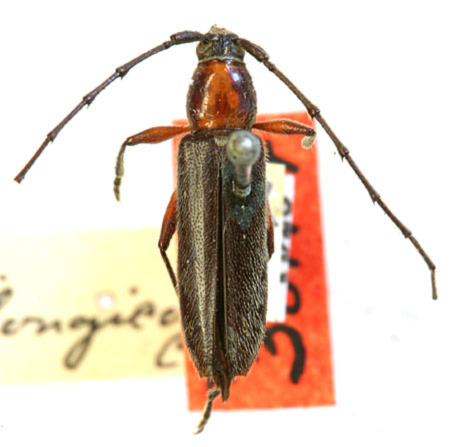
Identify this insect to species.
Stenosphenus longicollis (also Stenosphenus dolosus)
